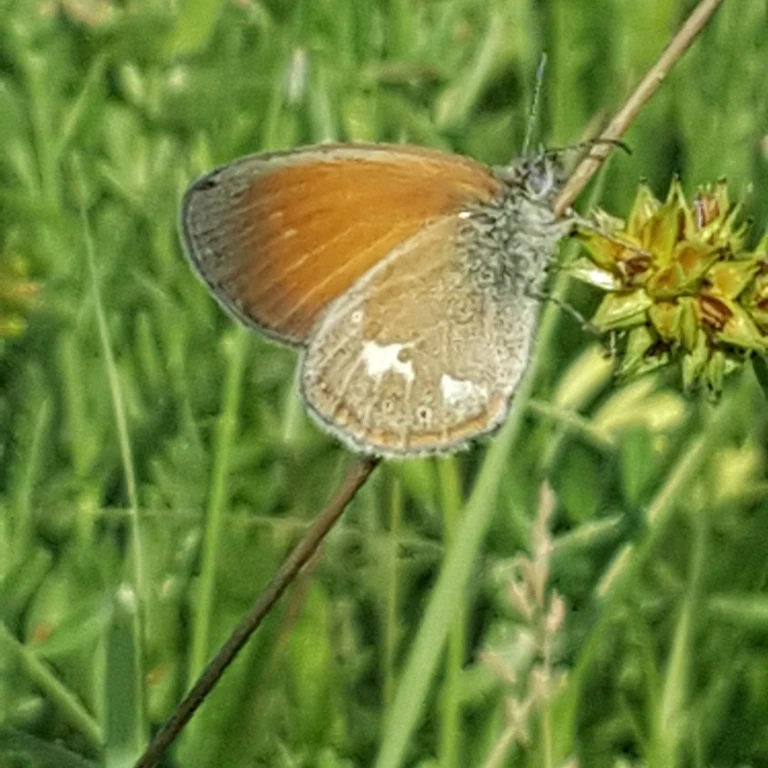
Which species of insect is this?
Coenonympha glycerion (also Coenonympha iphis)
